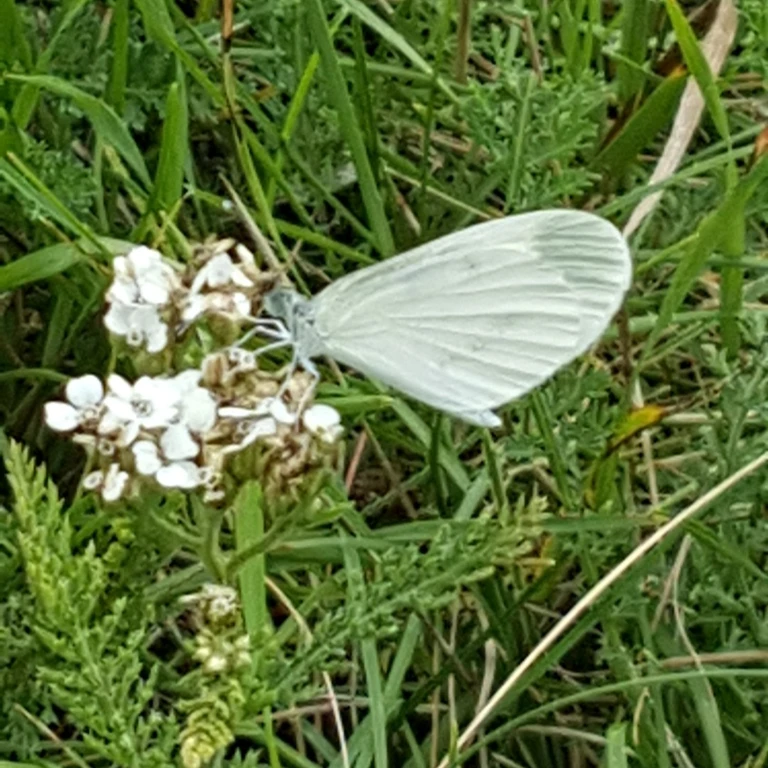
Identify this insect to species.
Leptidea sinapis/juvernica
